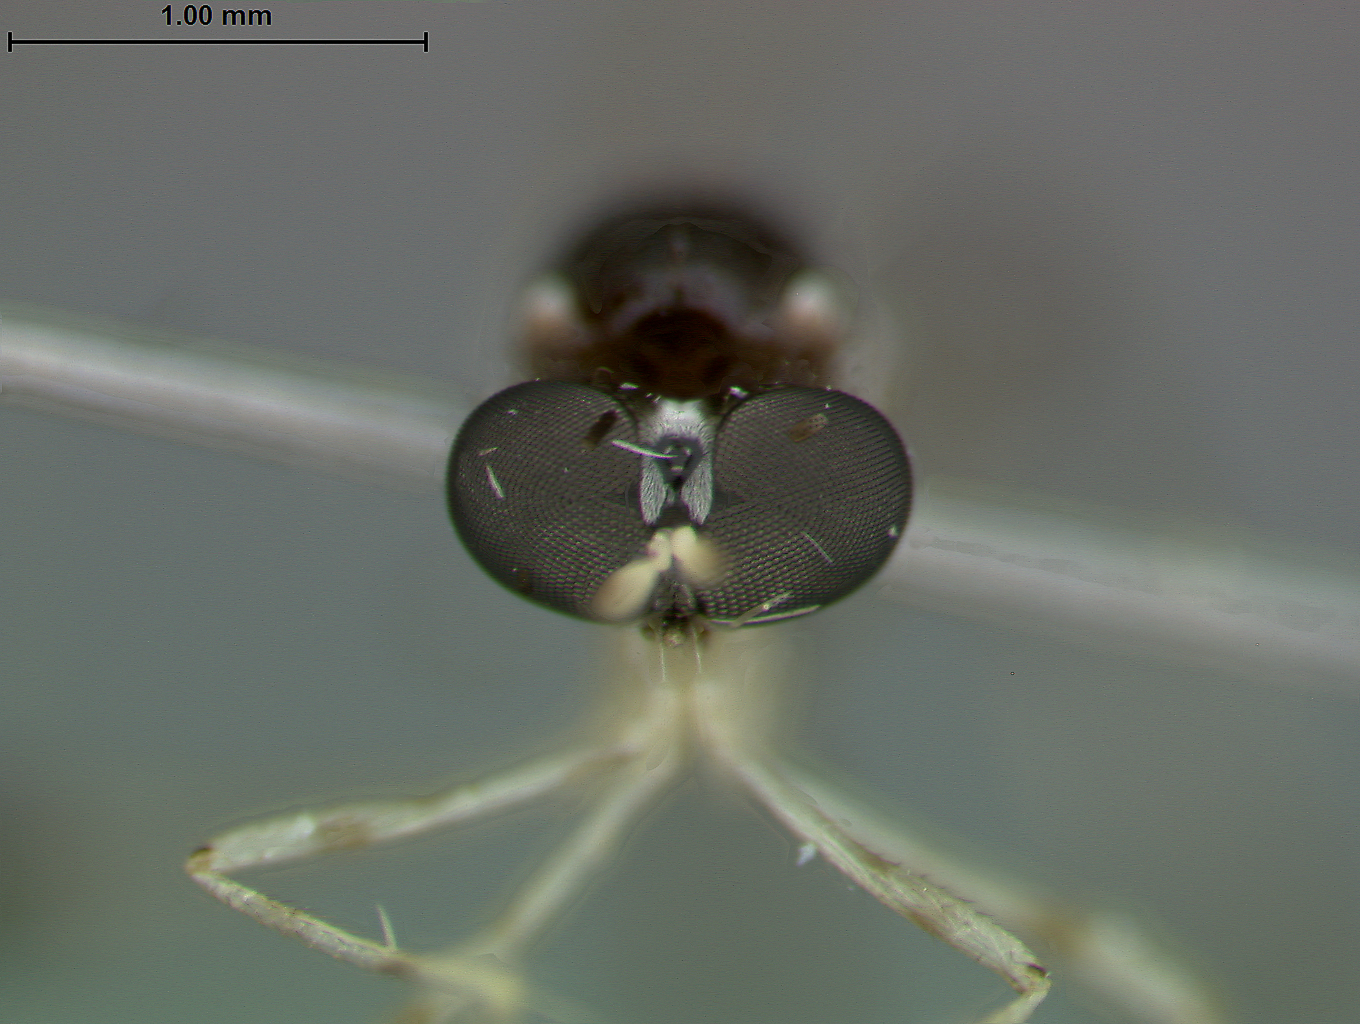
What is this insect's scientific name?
Schildia caliginosa
